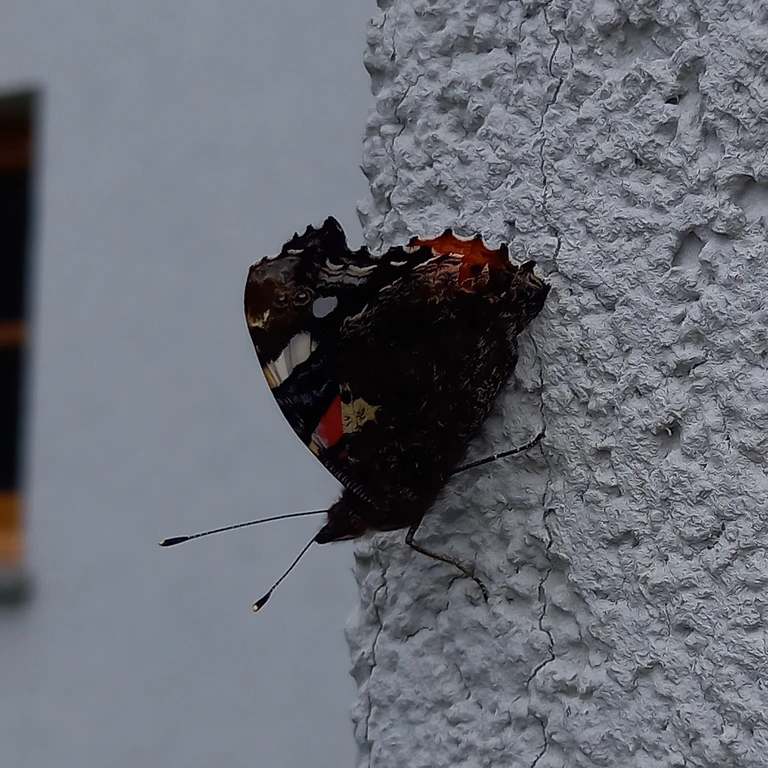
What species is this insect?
Vanessa atalanta
